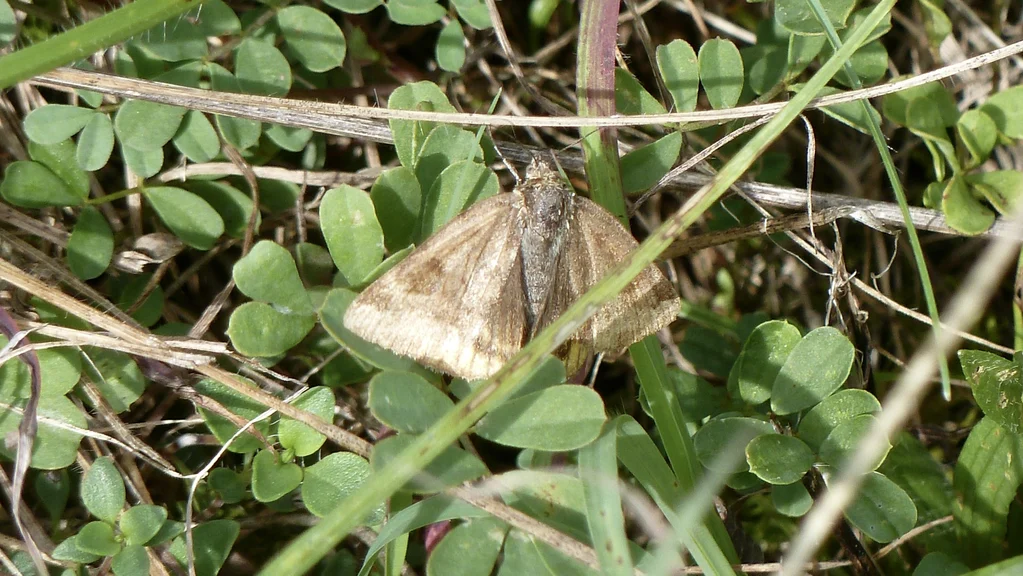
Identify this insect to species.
Euclidia glyphica
